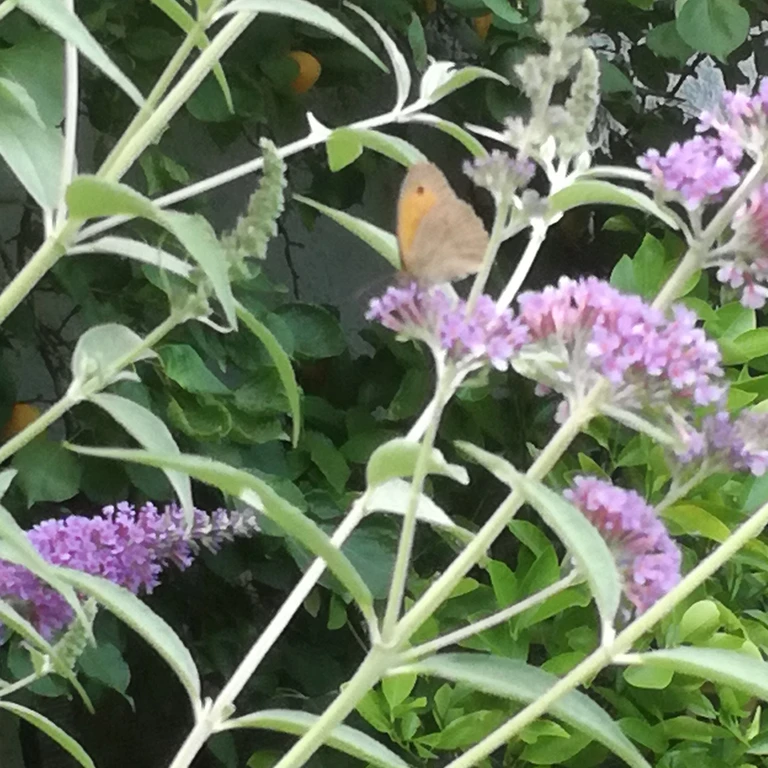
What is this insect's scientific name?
Maniola jurtina
